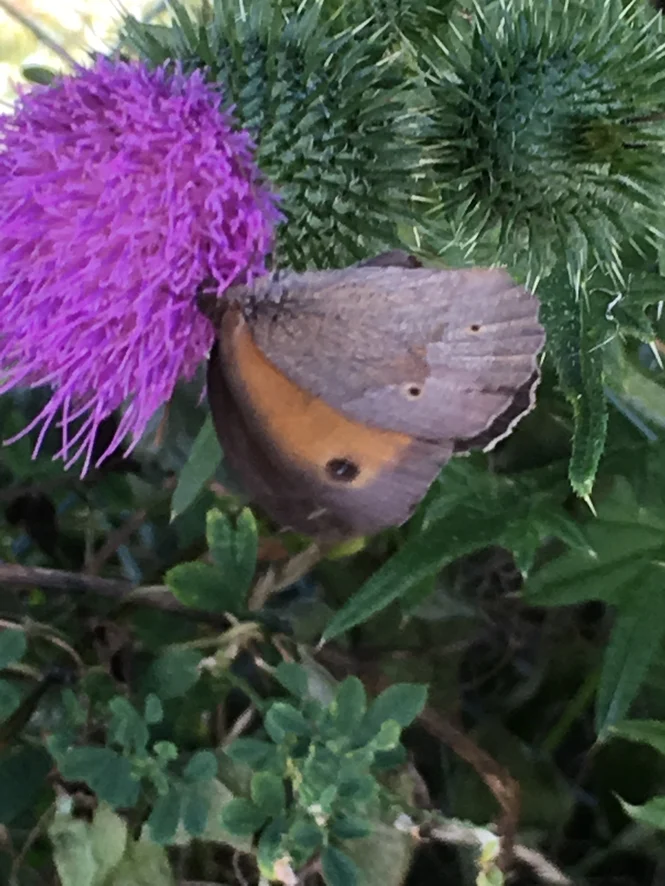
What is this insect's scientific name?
Maniola jurtina
